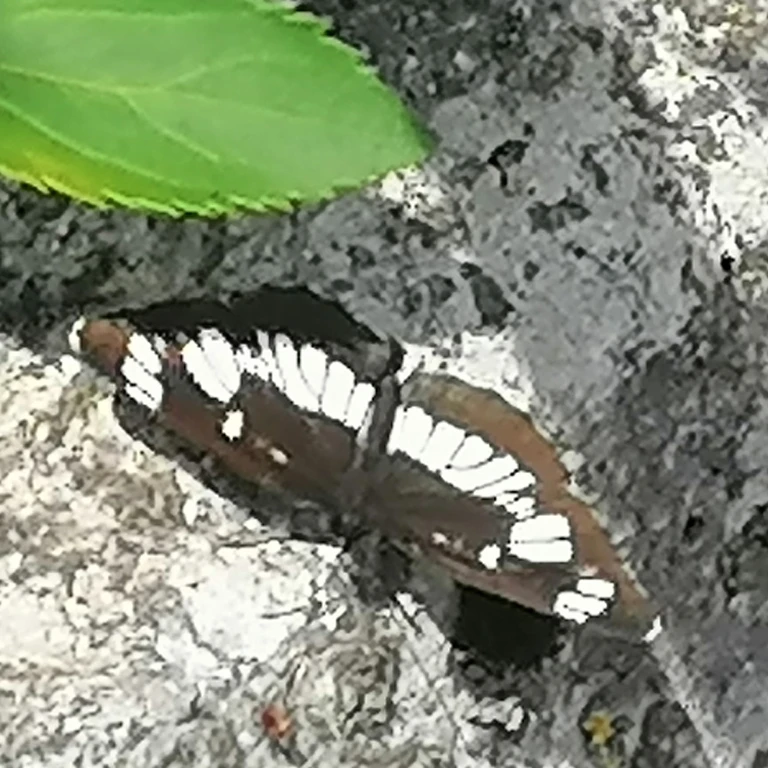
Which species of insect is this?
Neptis rivularis
